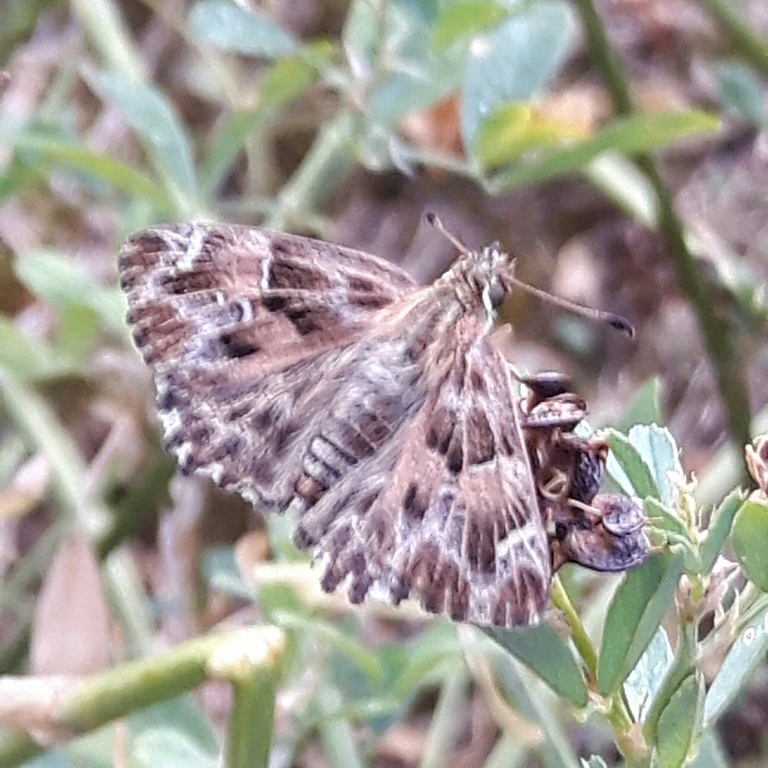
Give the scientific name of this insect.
Carcharodus alceae
